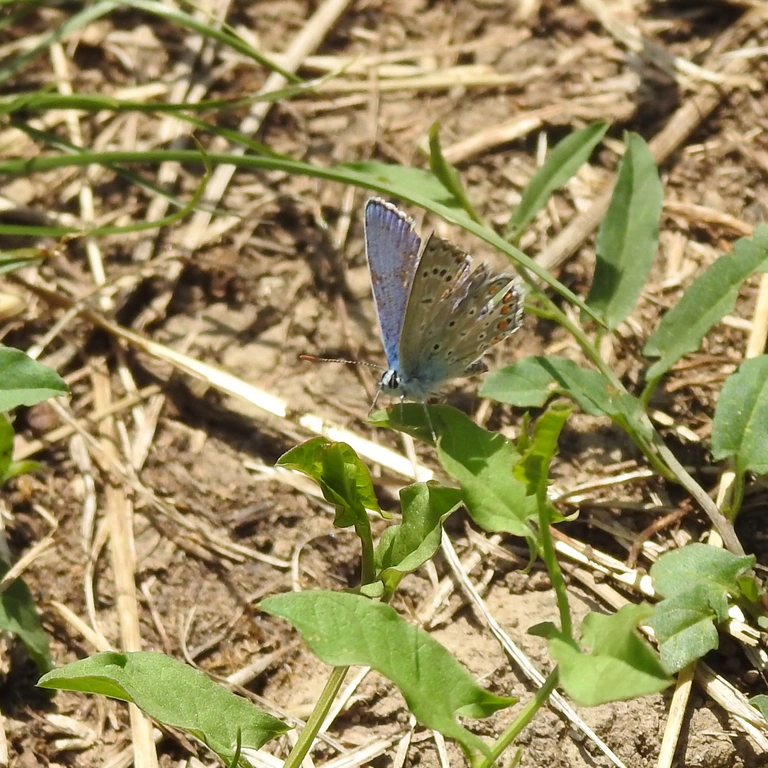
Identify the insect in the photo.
Polyommatus icarus
